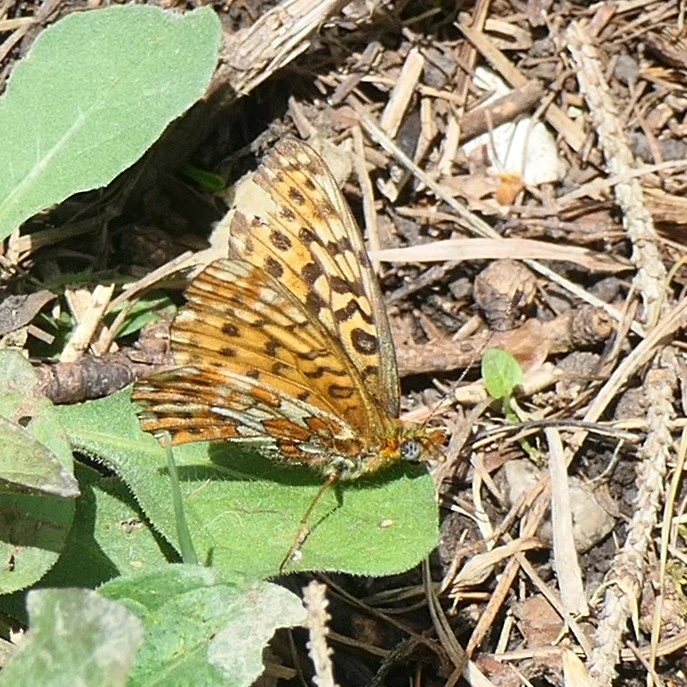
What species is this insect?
Boloria euphrosyne (also Clossiana euphrosyne)
